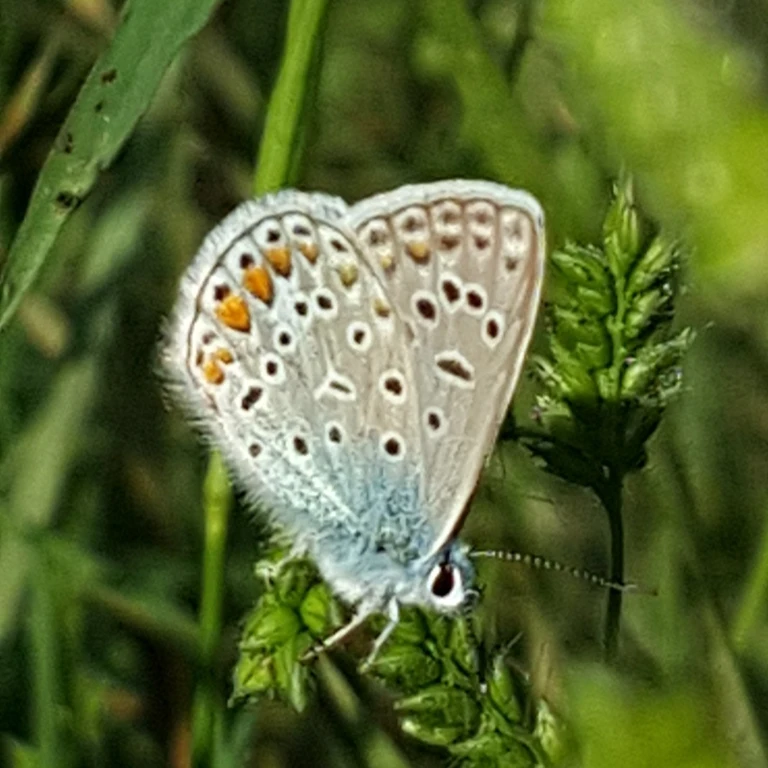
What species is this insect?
Polyommatus icarus
